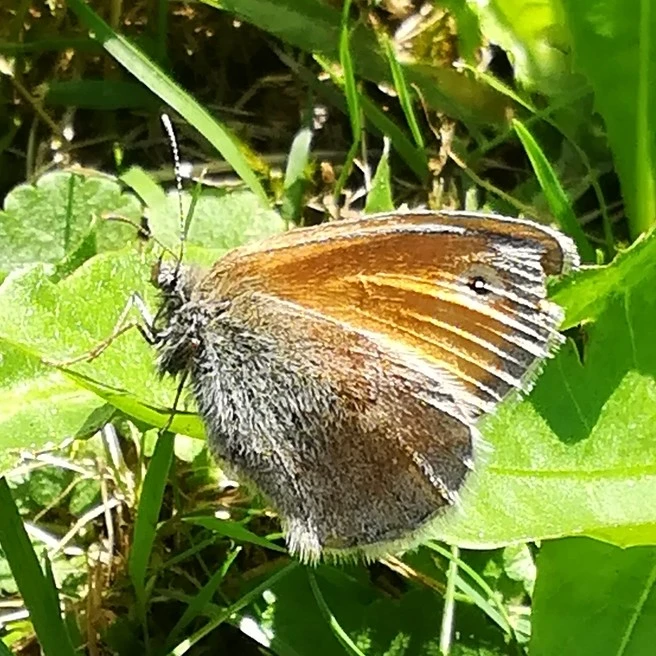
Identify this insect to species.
Coenonympha pamphilus
